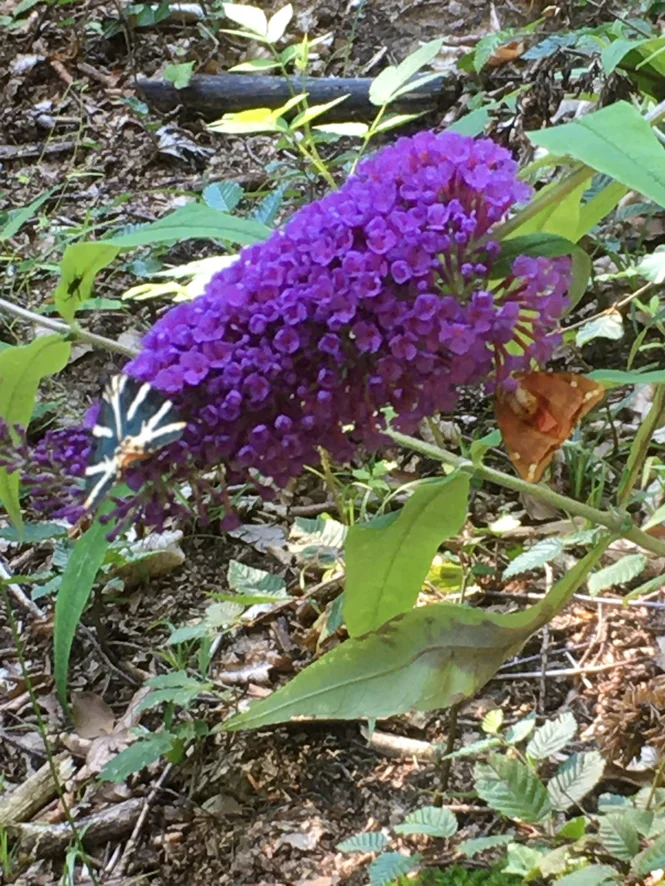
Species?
Euplagia quadripunctaria
